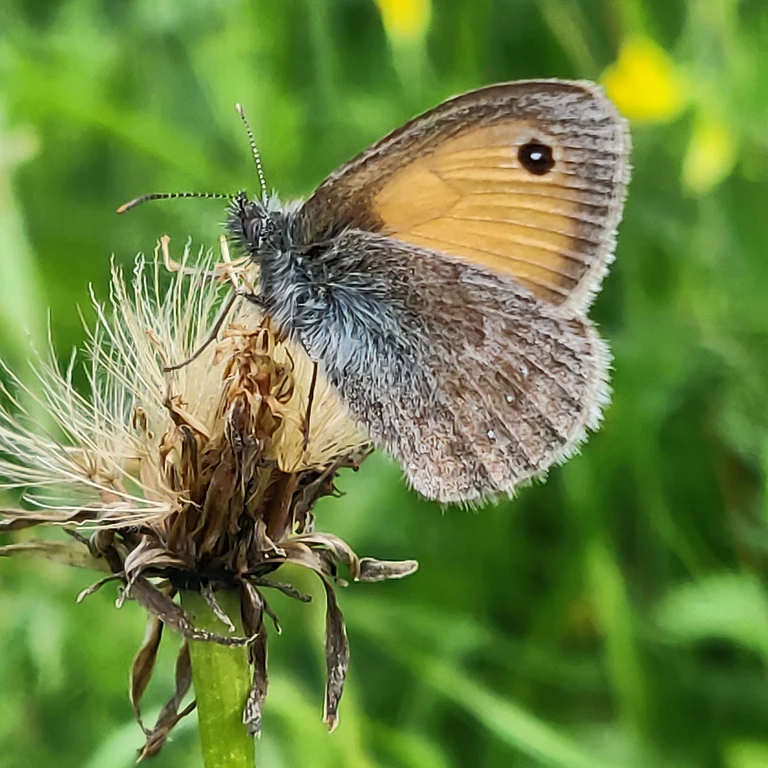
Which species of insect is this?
Coenonympha pamphilus
